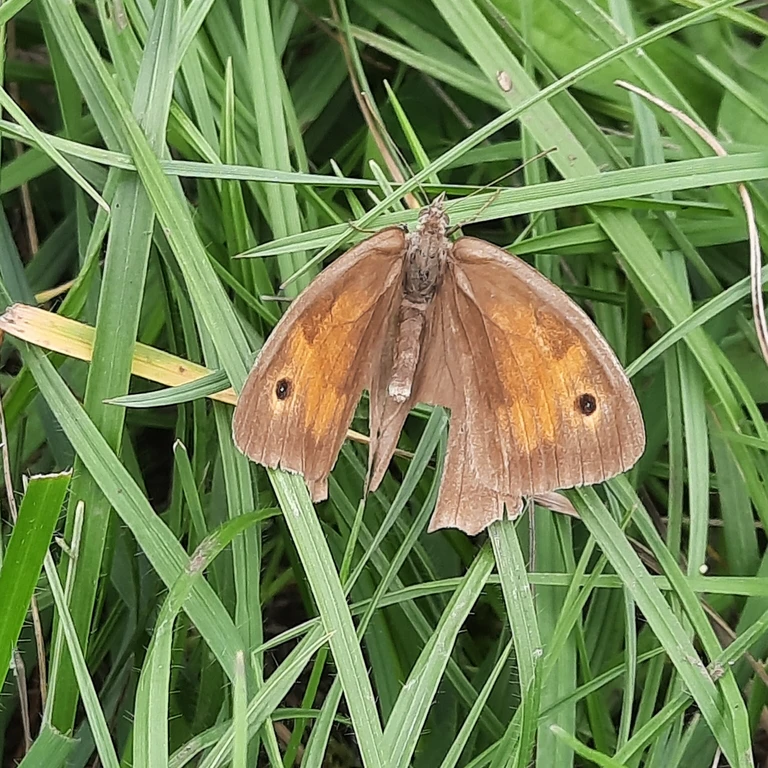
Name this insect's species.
Maniola jurtina
